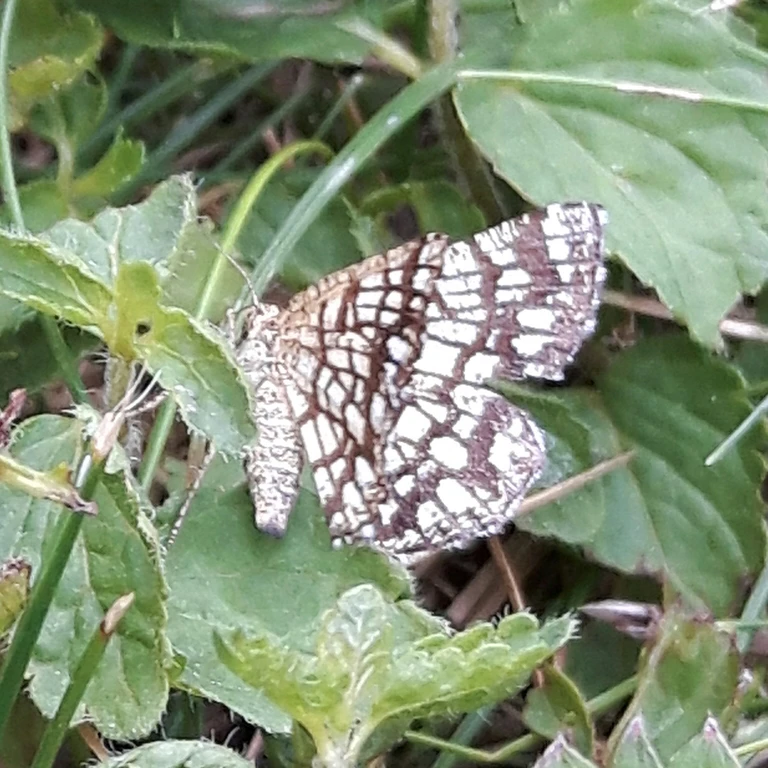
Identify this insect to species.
Chiasmia clathrata
